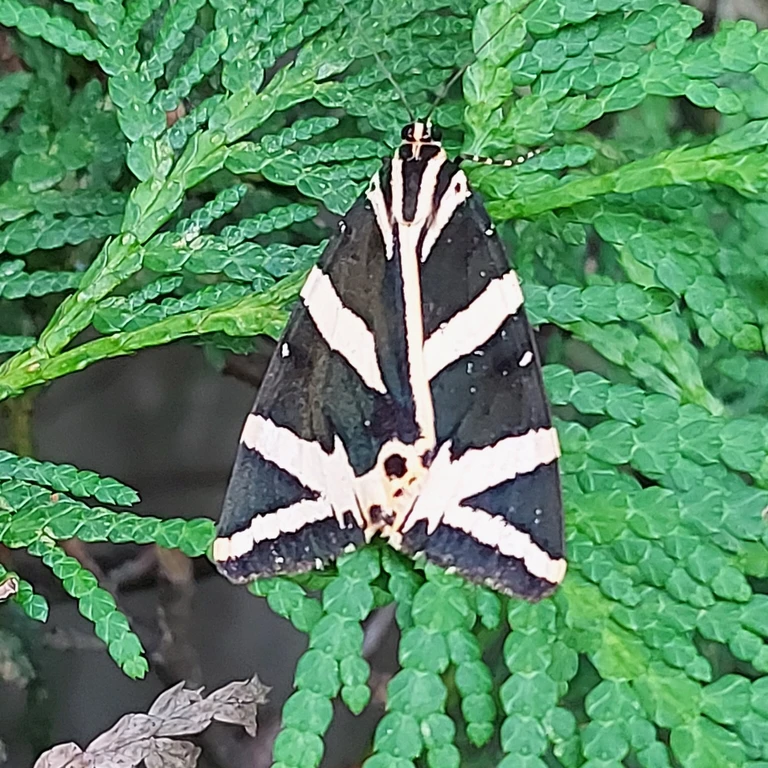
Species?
Euplagia quadripunctaria
